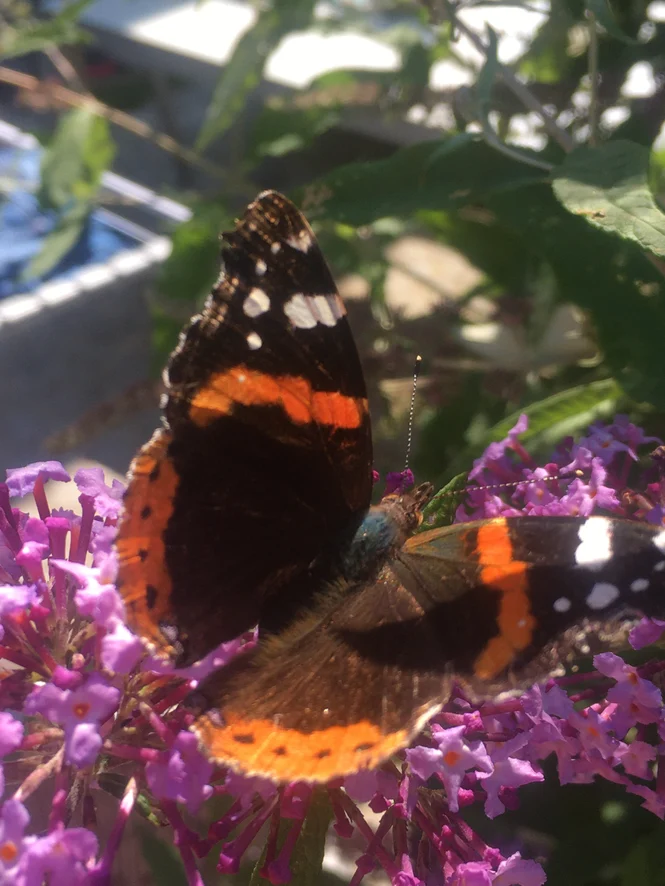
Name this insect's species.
Vanessa atalanta
